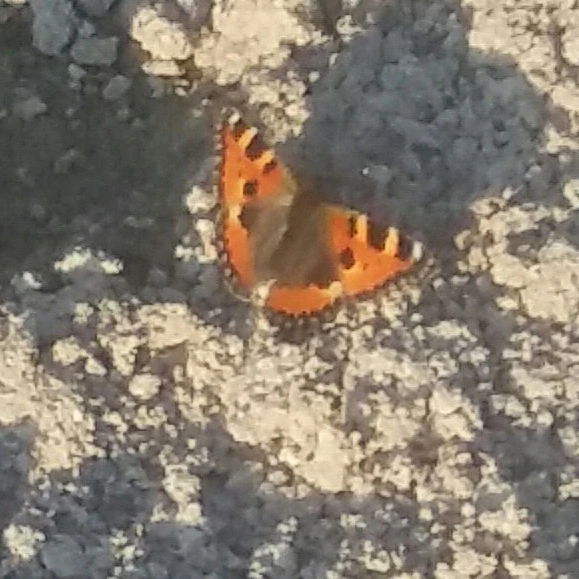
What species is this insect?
Aglais urticae
